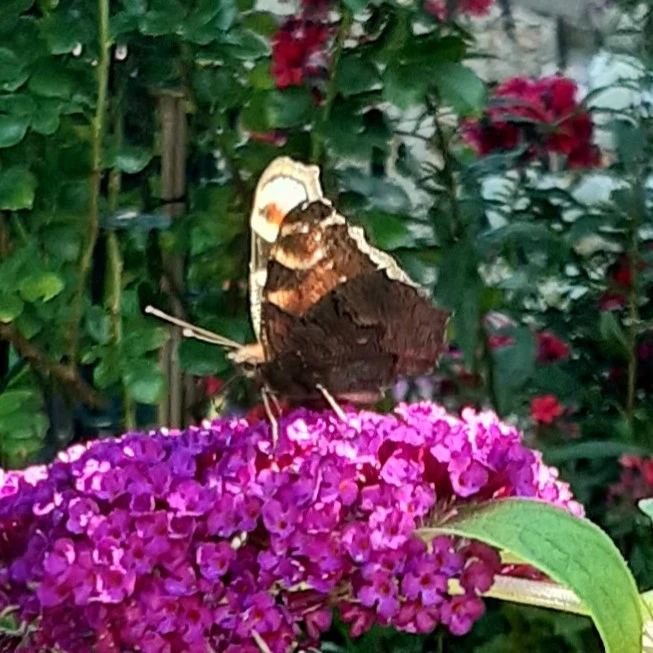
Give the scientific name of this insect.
Aglais io
